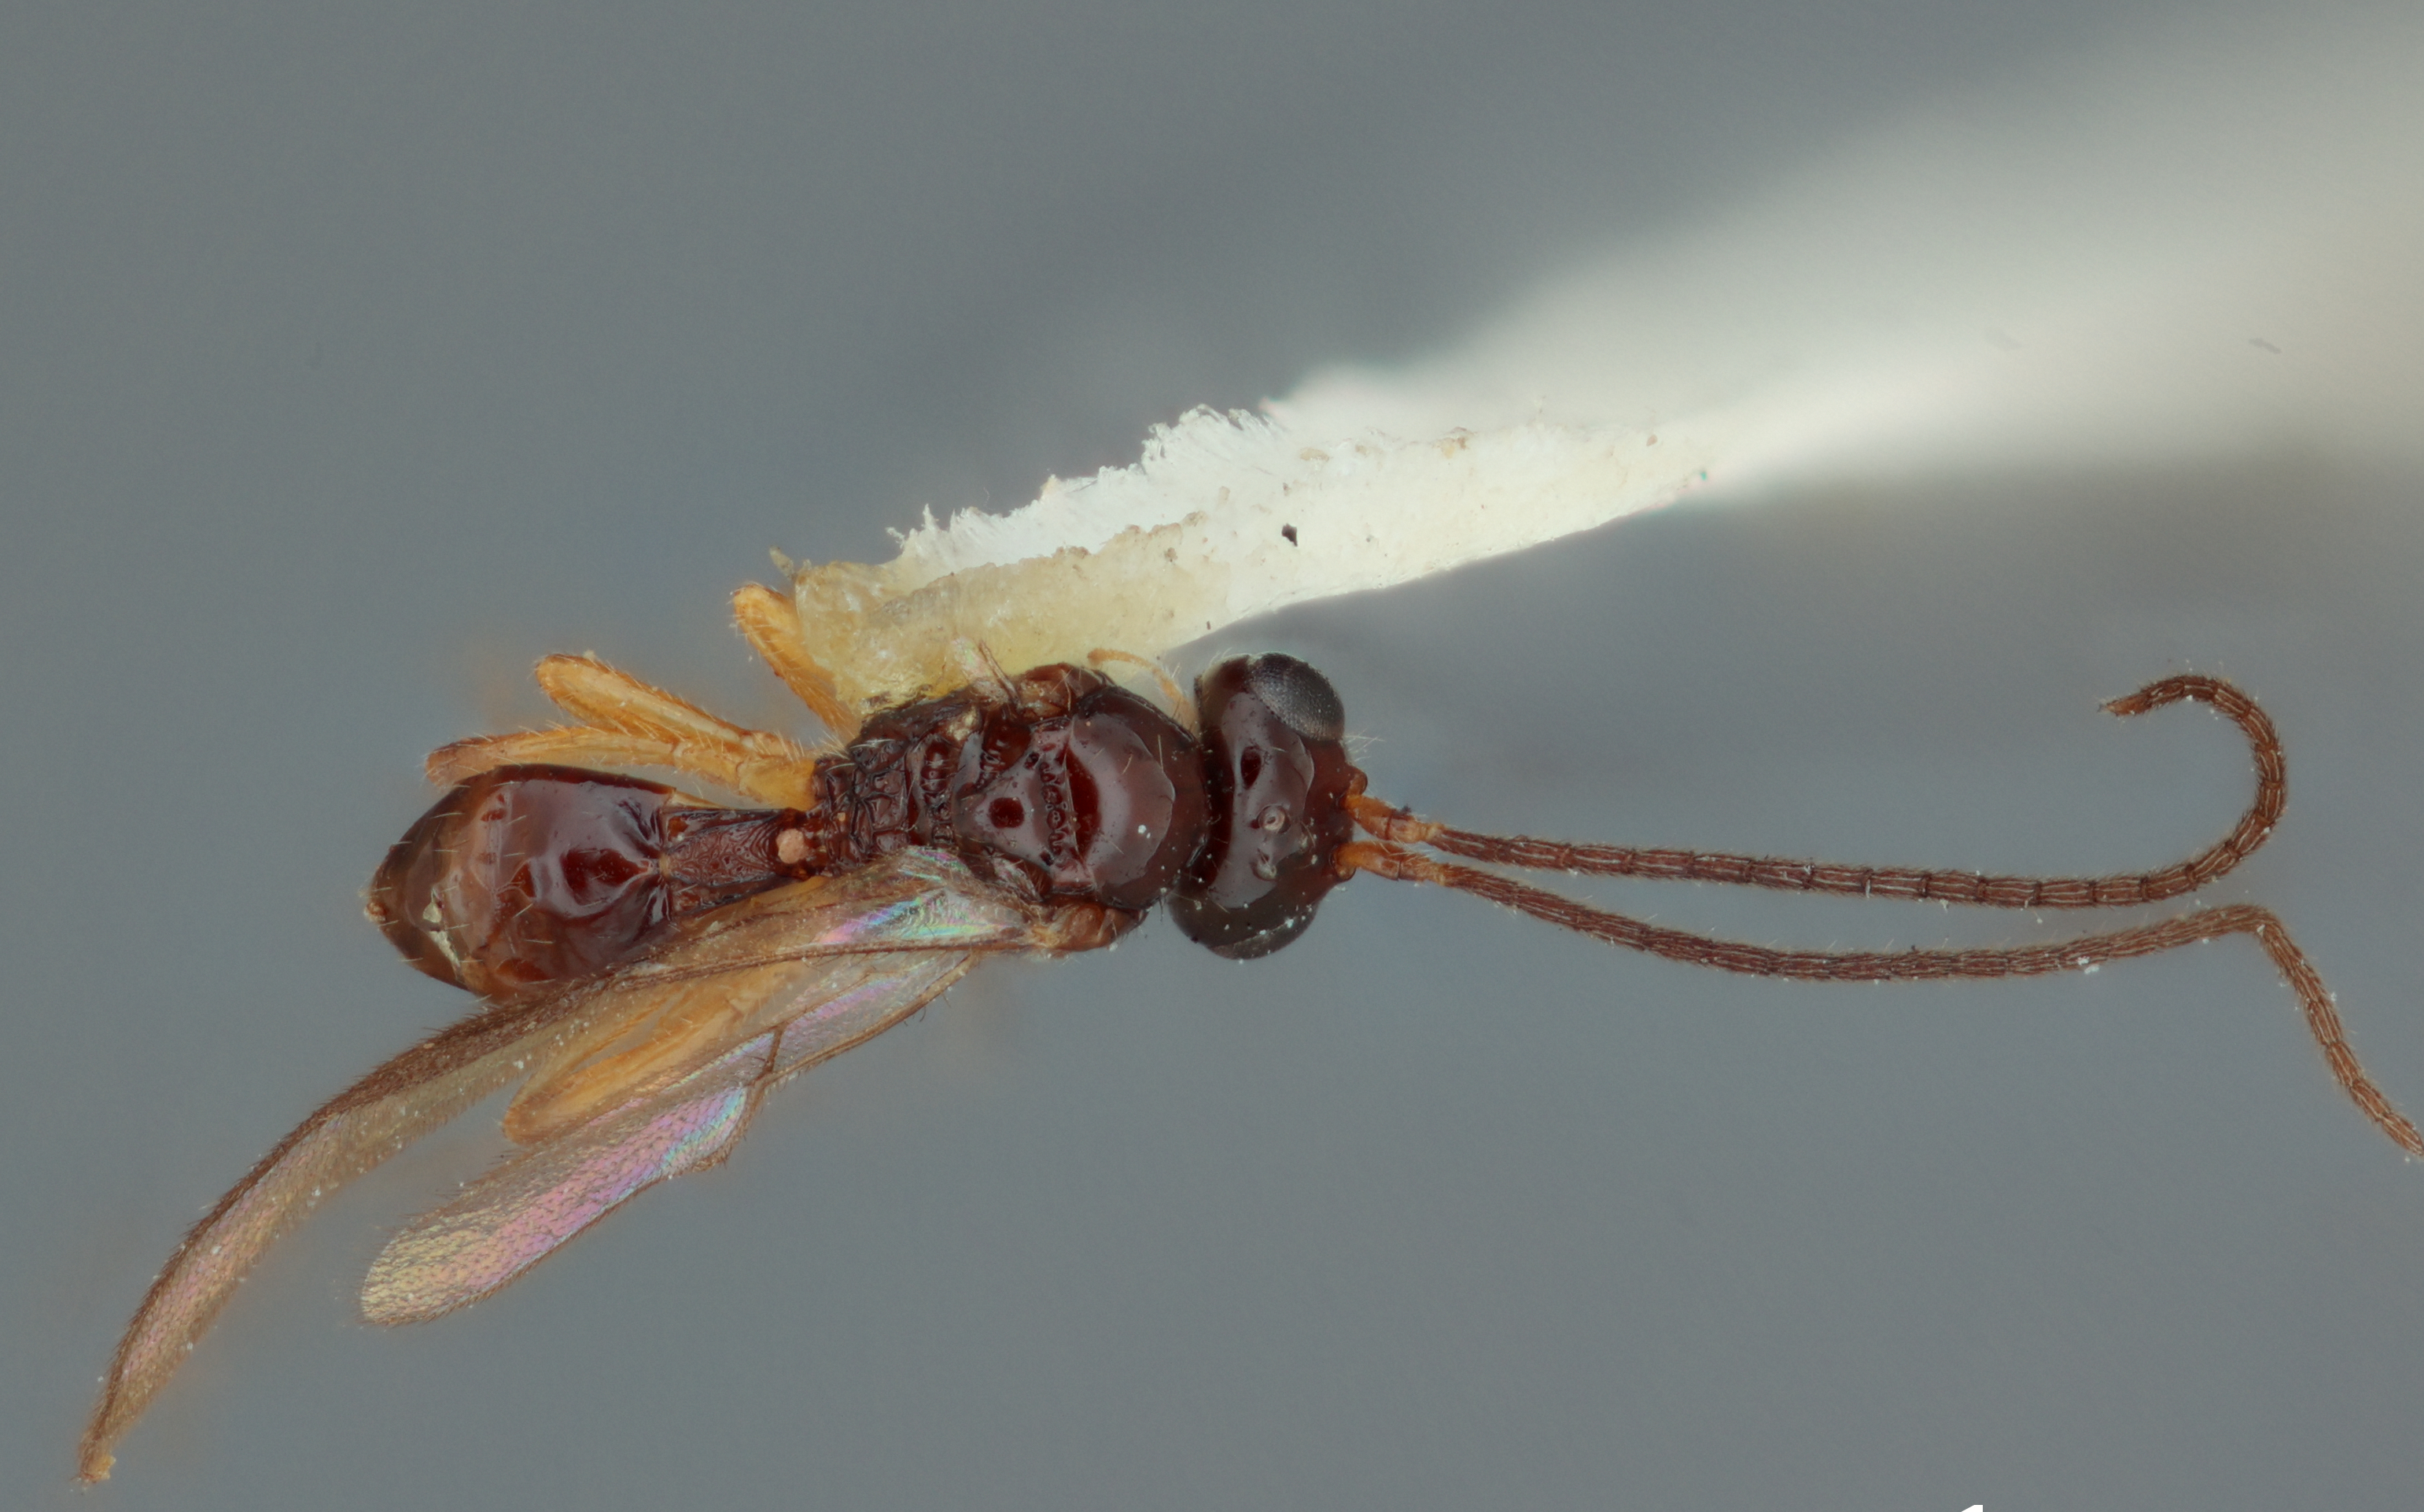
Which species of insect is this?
Opius townsendi
